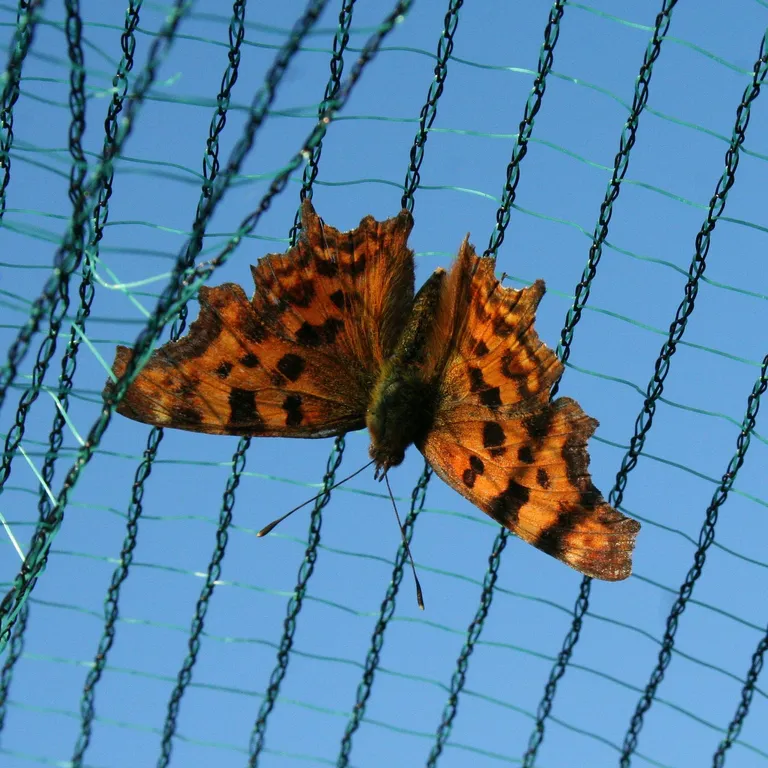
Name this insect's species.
Polygonia c-album
